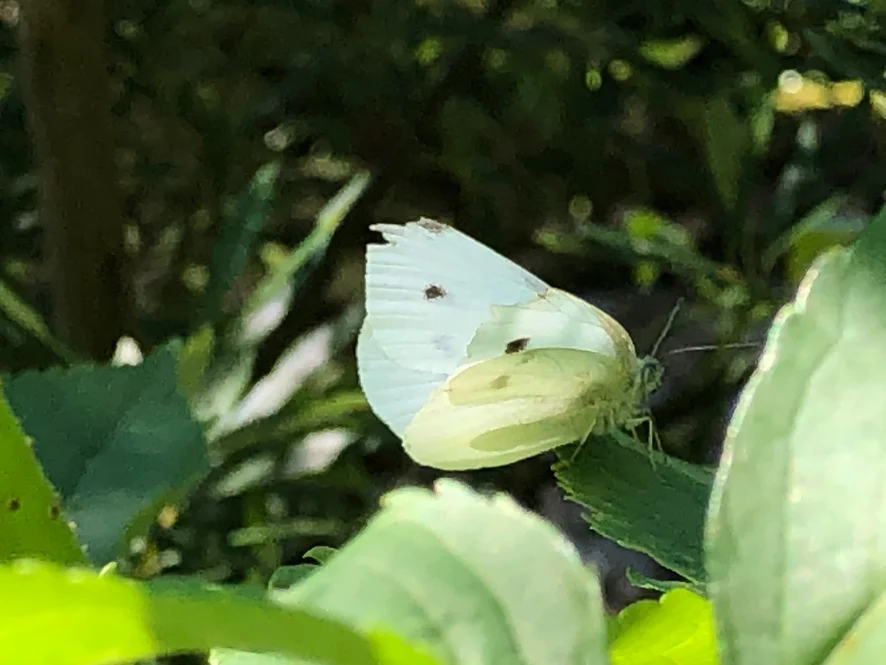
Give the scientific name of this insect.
Pieris rapae
